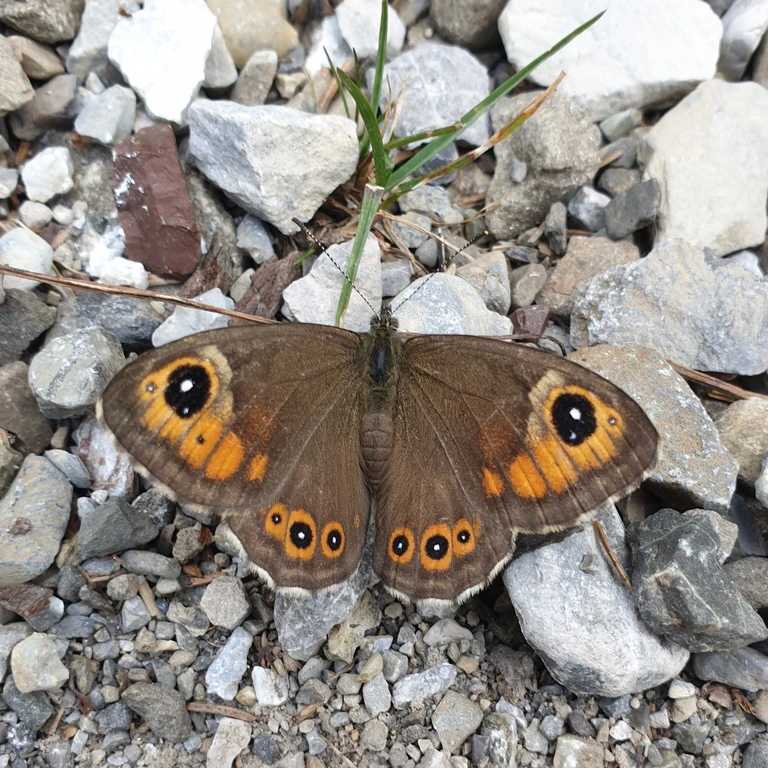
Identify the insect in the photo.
Lasiommata maera (also Pararge maera)
